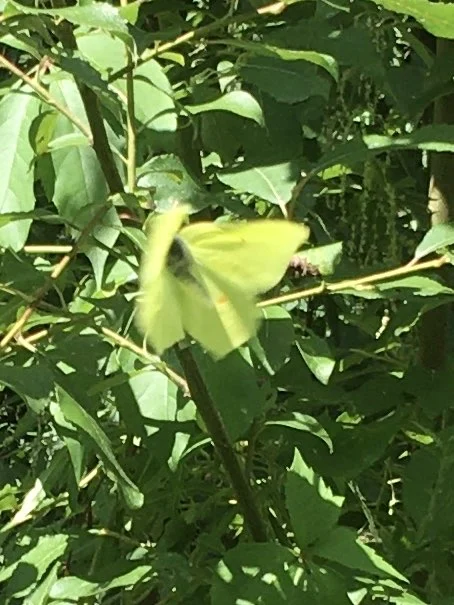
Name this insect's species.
Gonepteryx rhamni
